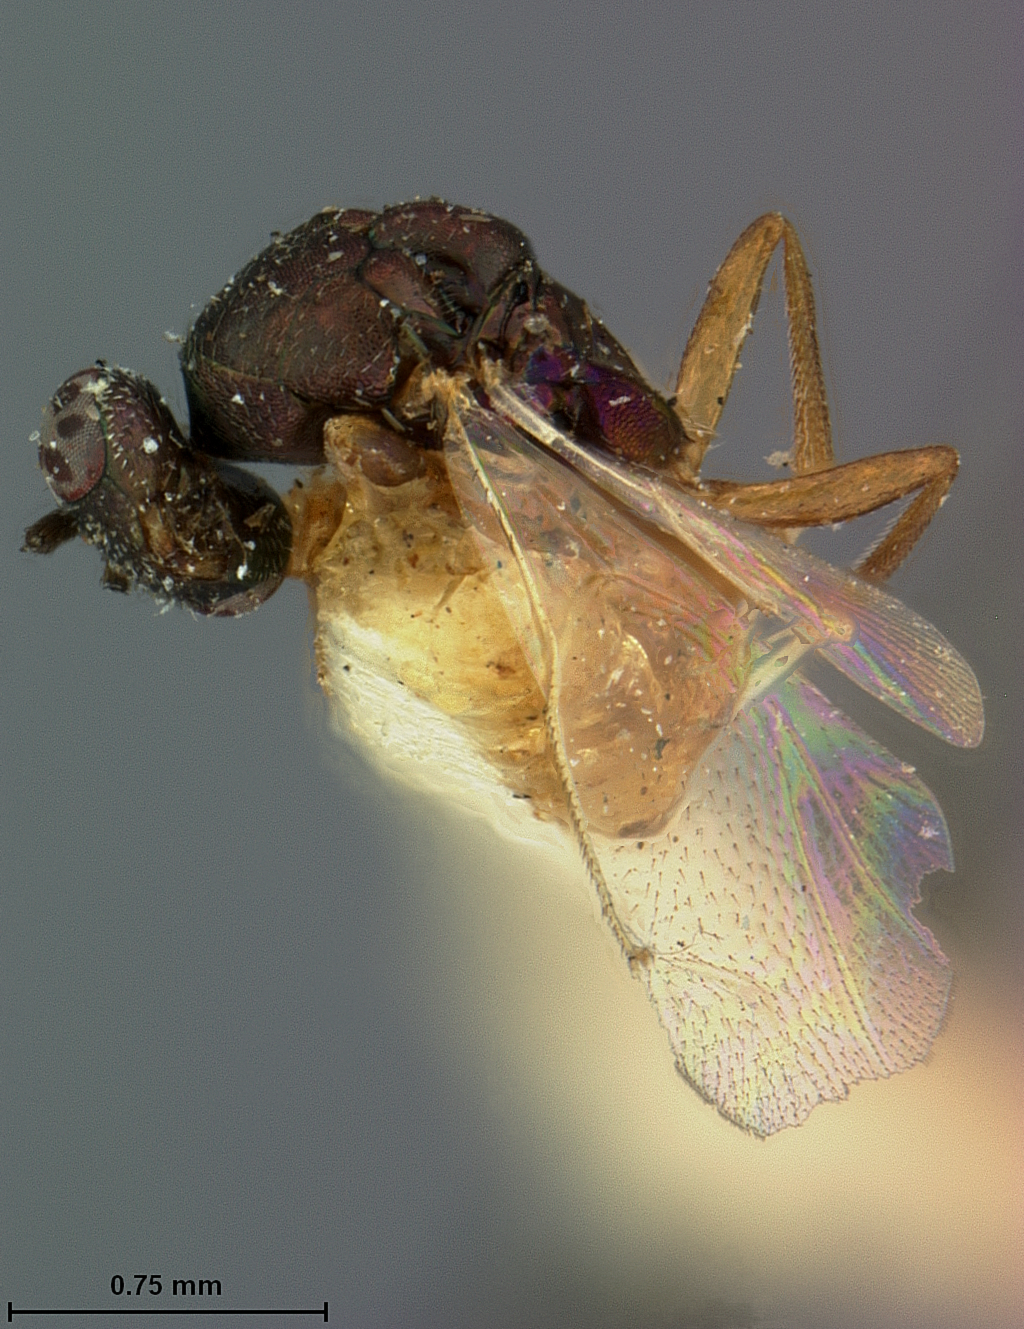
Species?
Syntomaspis dryophantae
